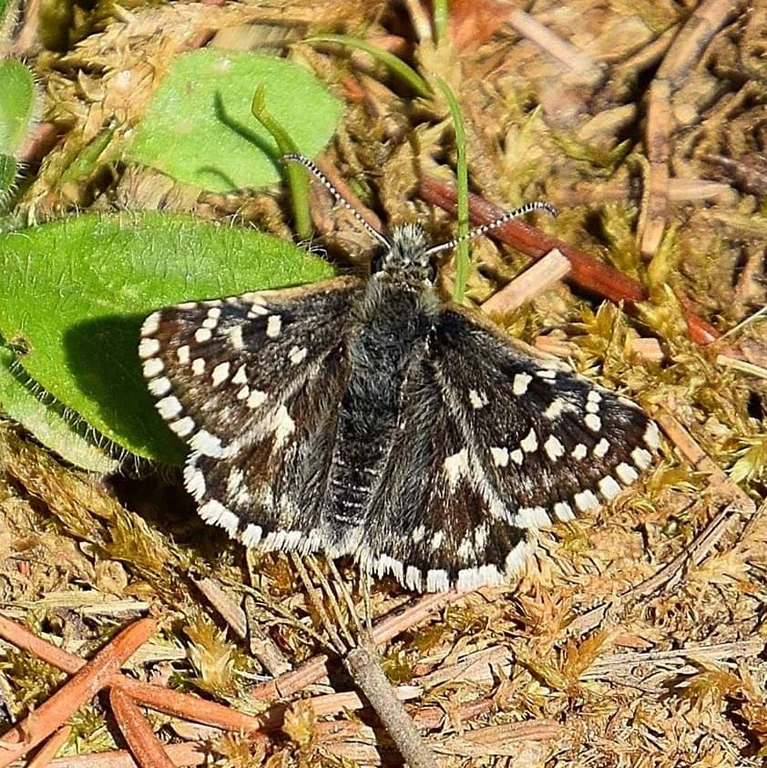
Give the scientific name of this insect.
Pyrgus malvae
